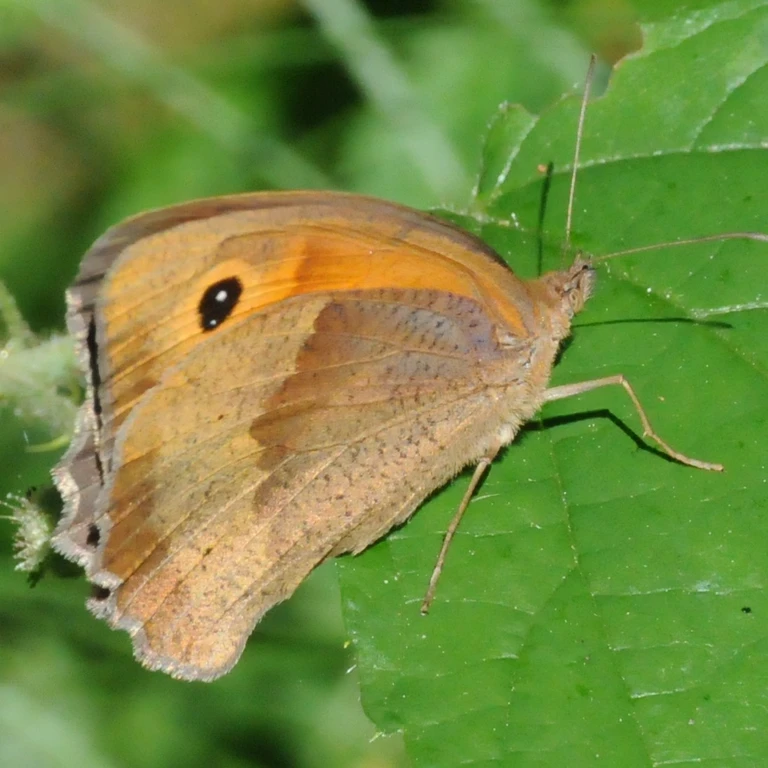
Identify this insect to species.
Maniola jurtina
